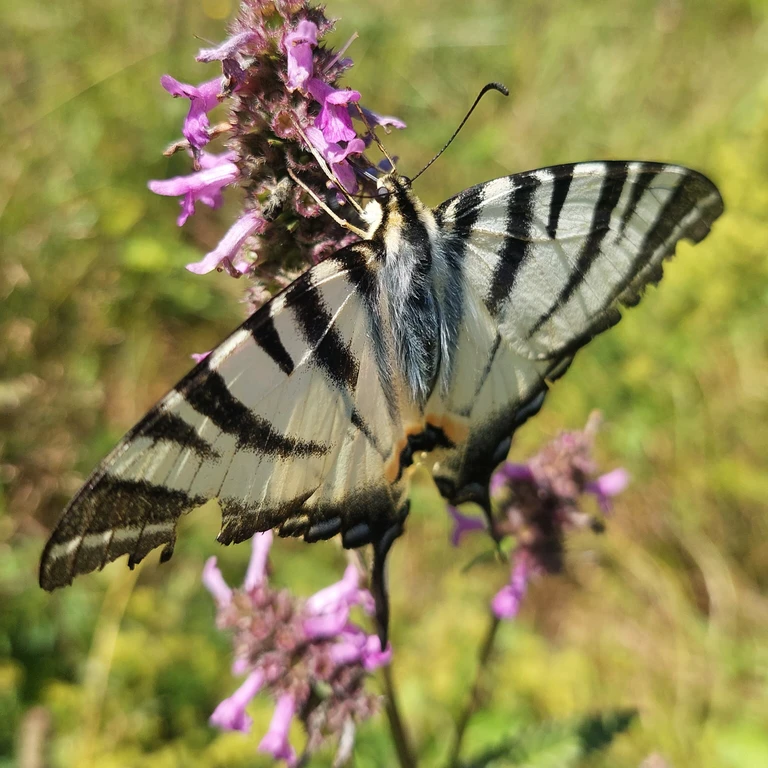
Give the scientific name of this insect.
Iphiclides podalirius
